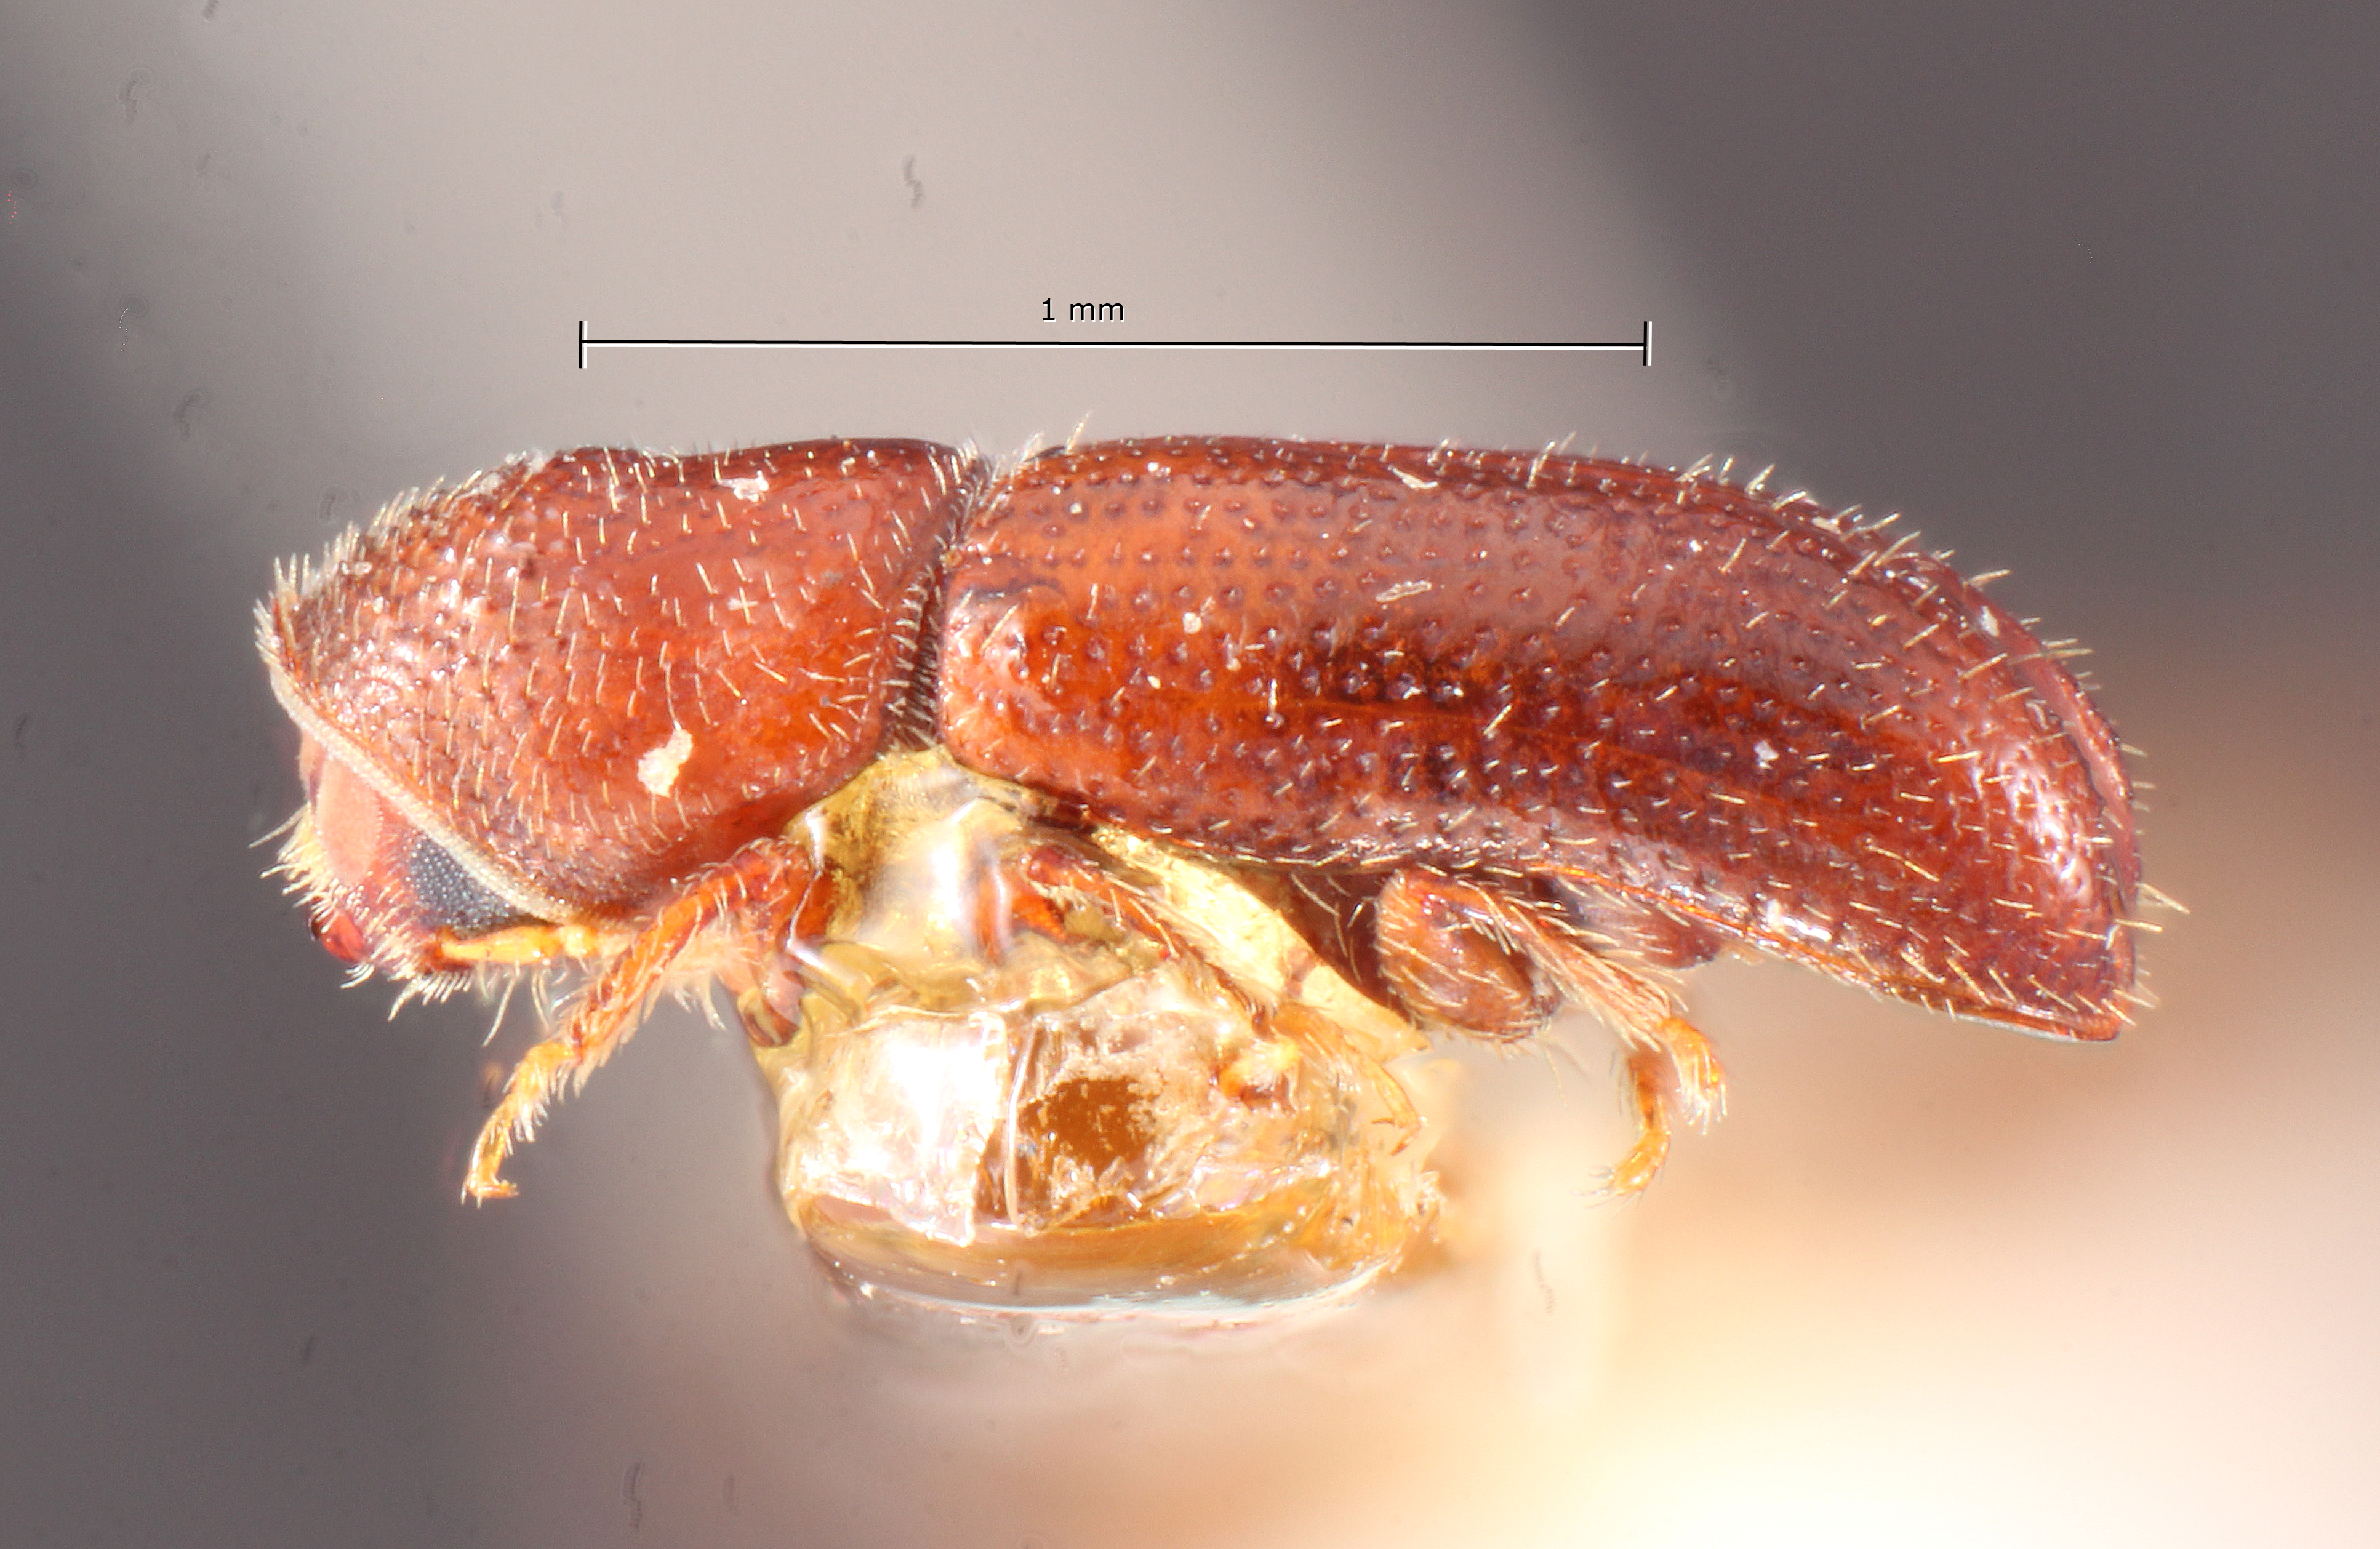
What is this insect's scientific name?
Pityophthorus mundus
